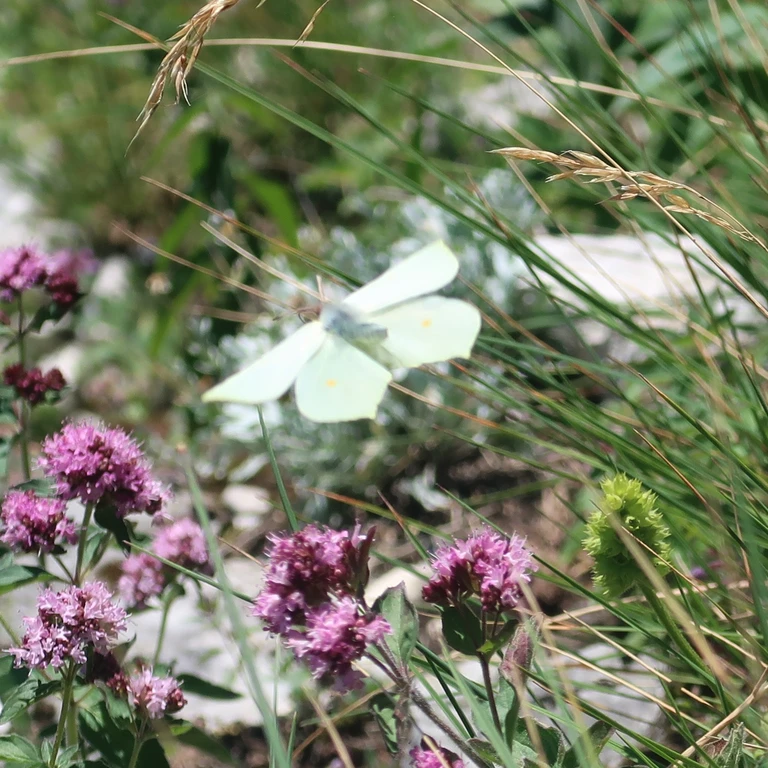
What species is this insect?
Gonepteryx rhamni
